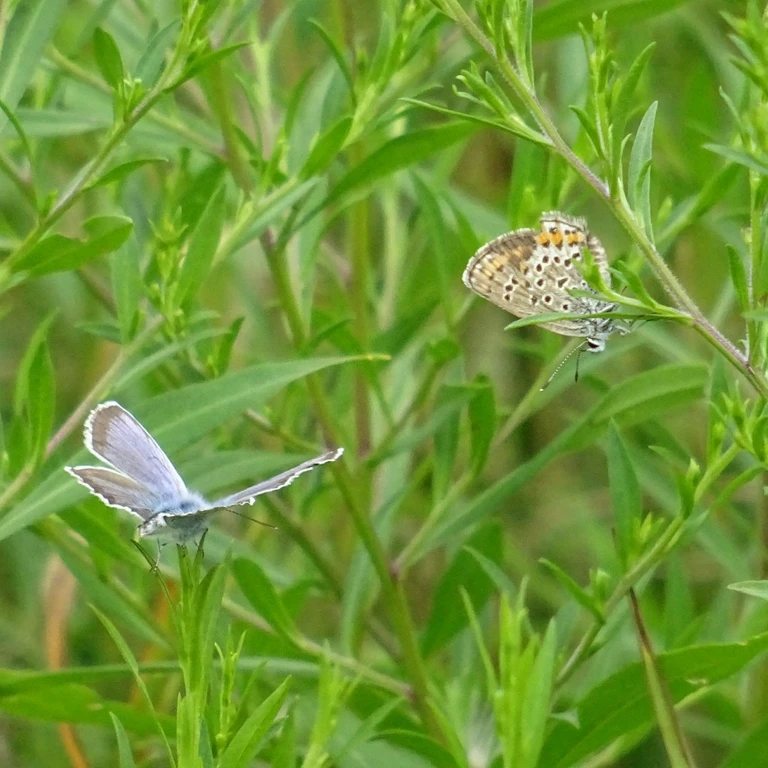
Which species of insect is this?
Plebejus argus
